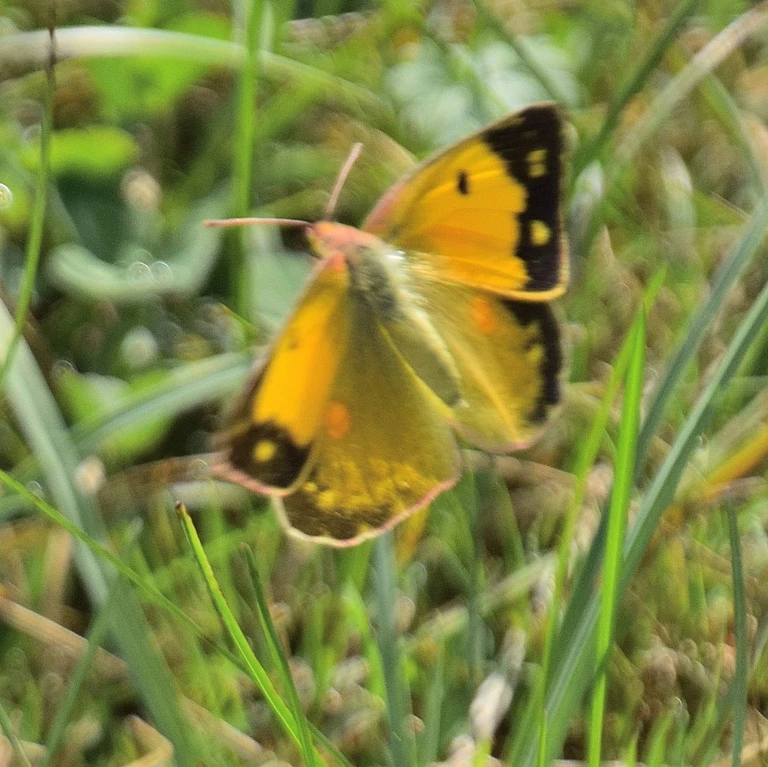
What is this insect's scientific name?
Colias croceus
